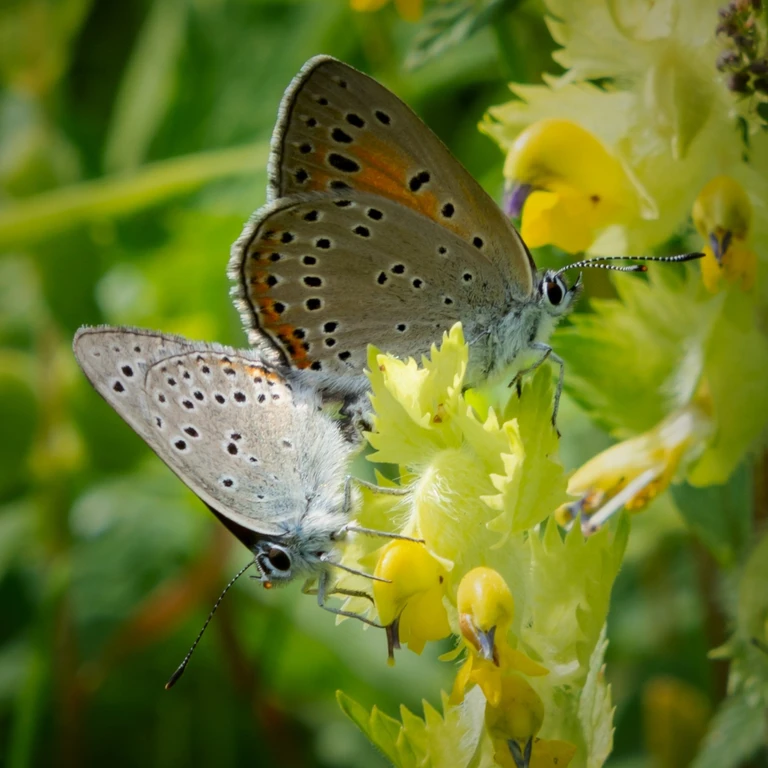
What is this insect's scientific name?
Lycaena hippothoe (also Palaeochrysophanus hippothoe)
